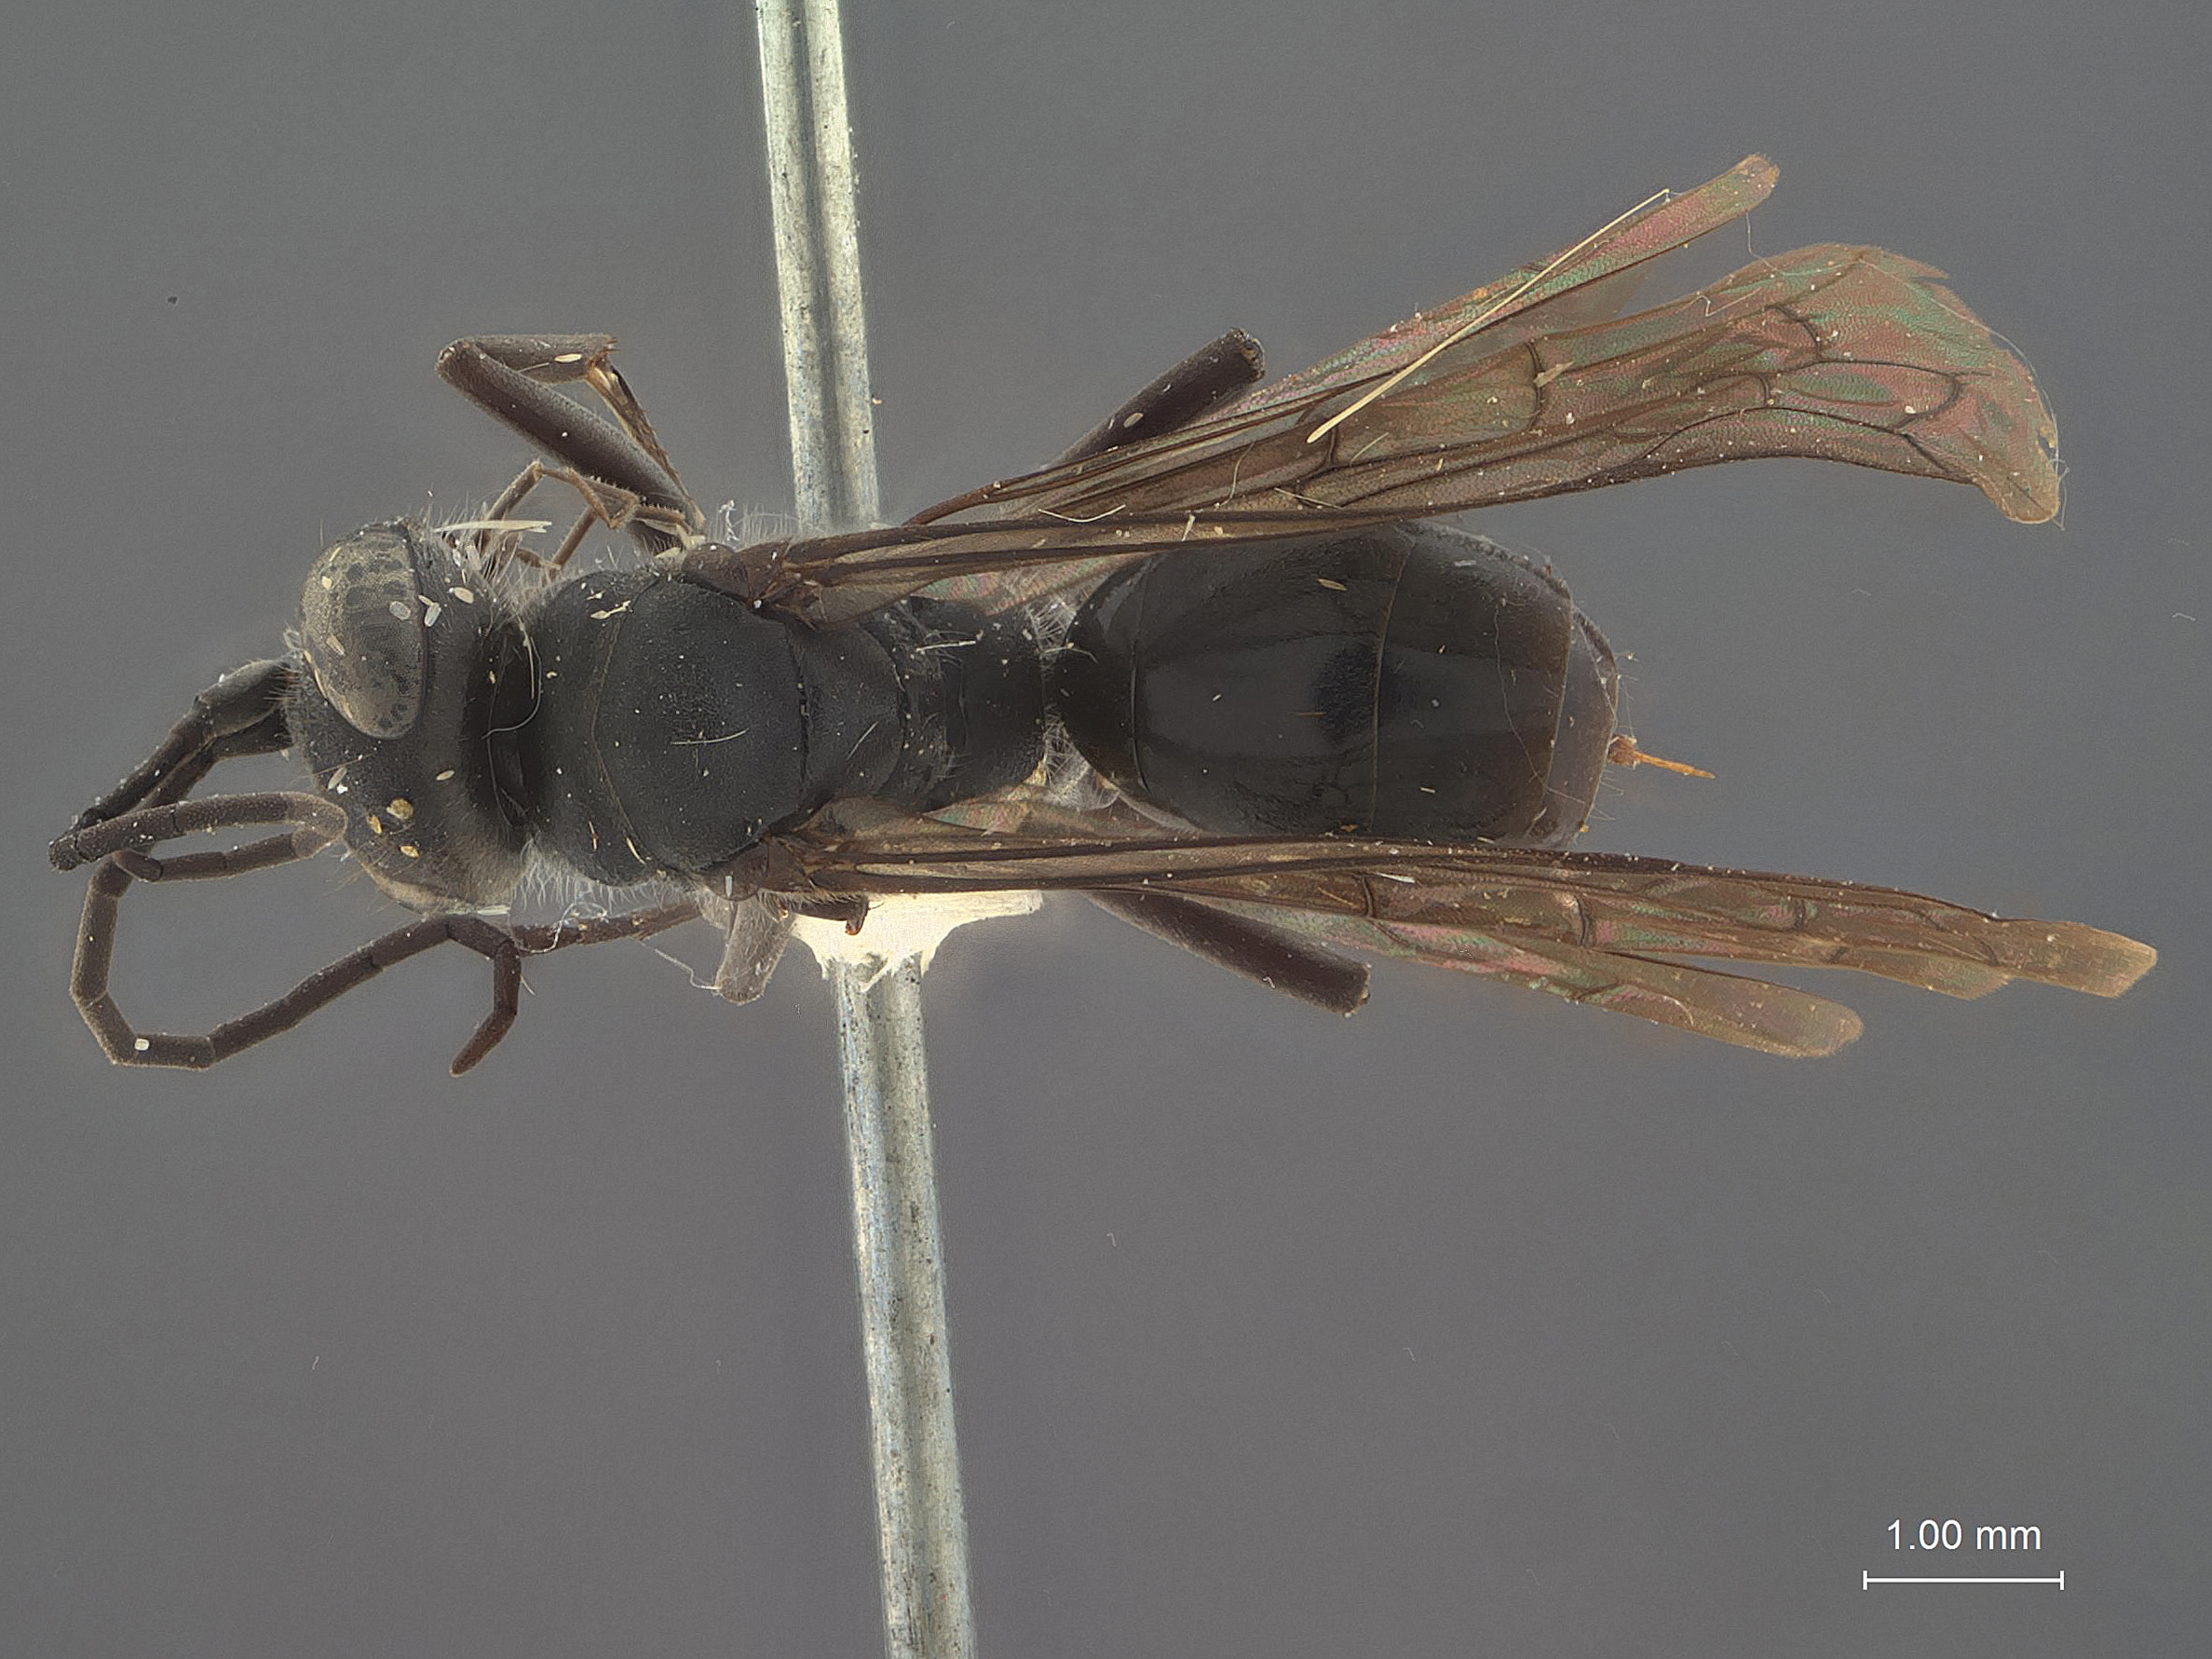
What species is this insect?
Auplopus bermudensis
